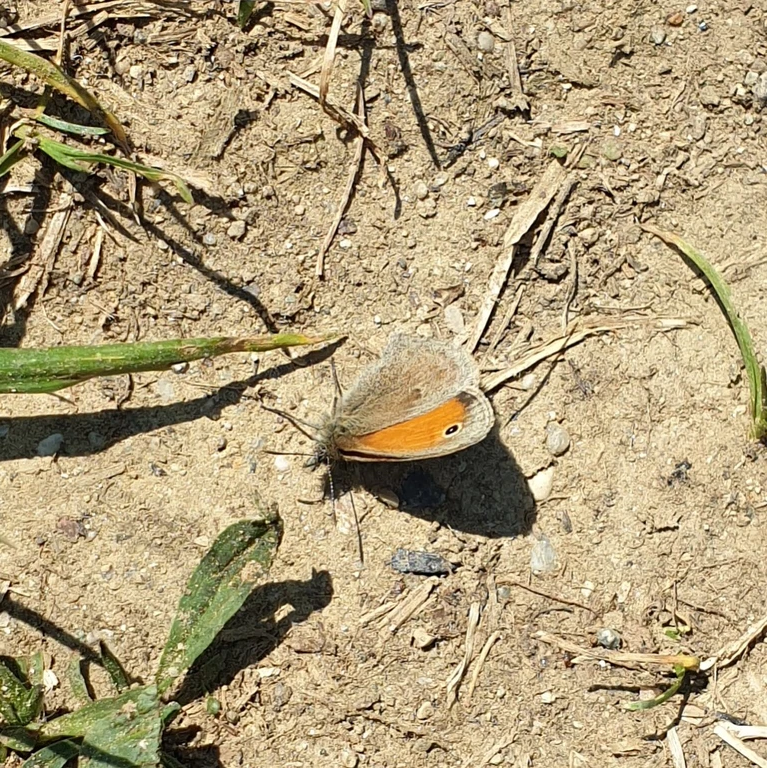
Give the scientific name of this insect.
Coenonympha pamphilus
